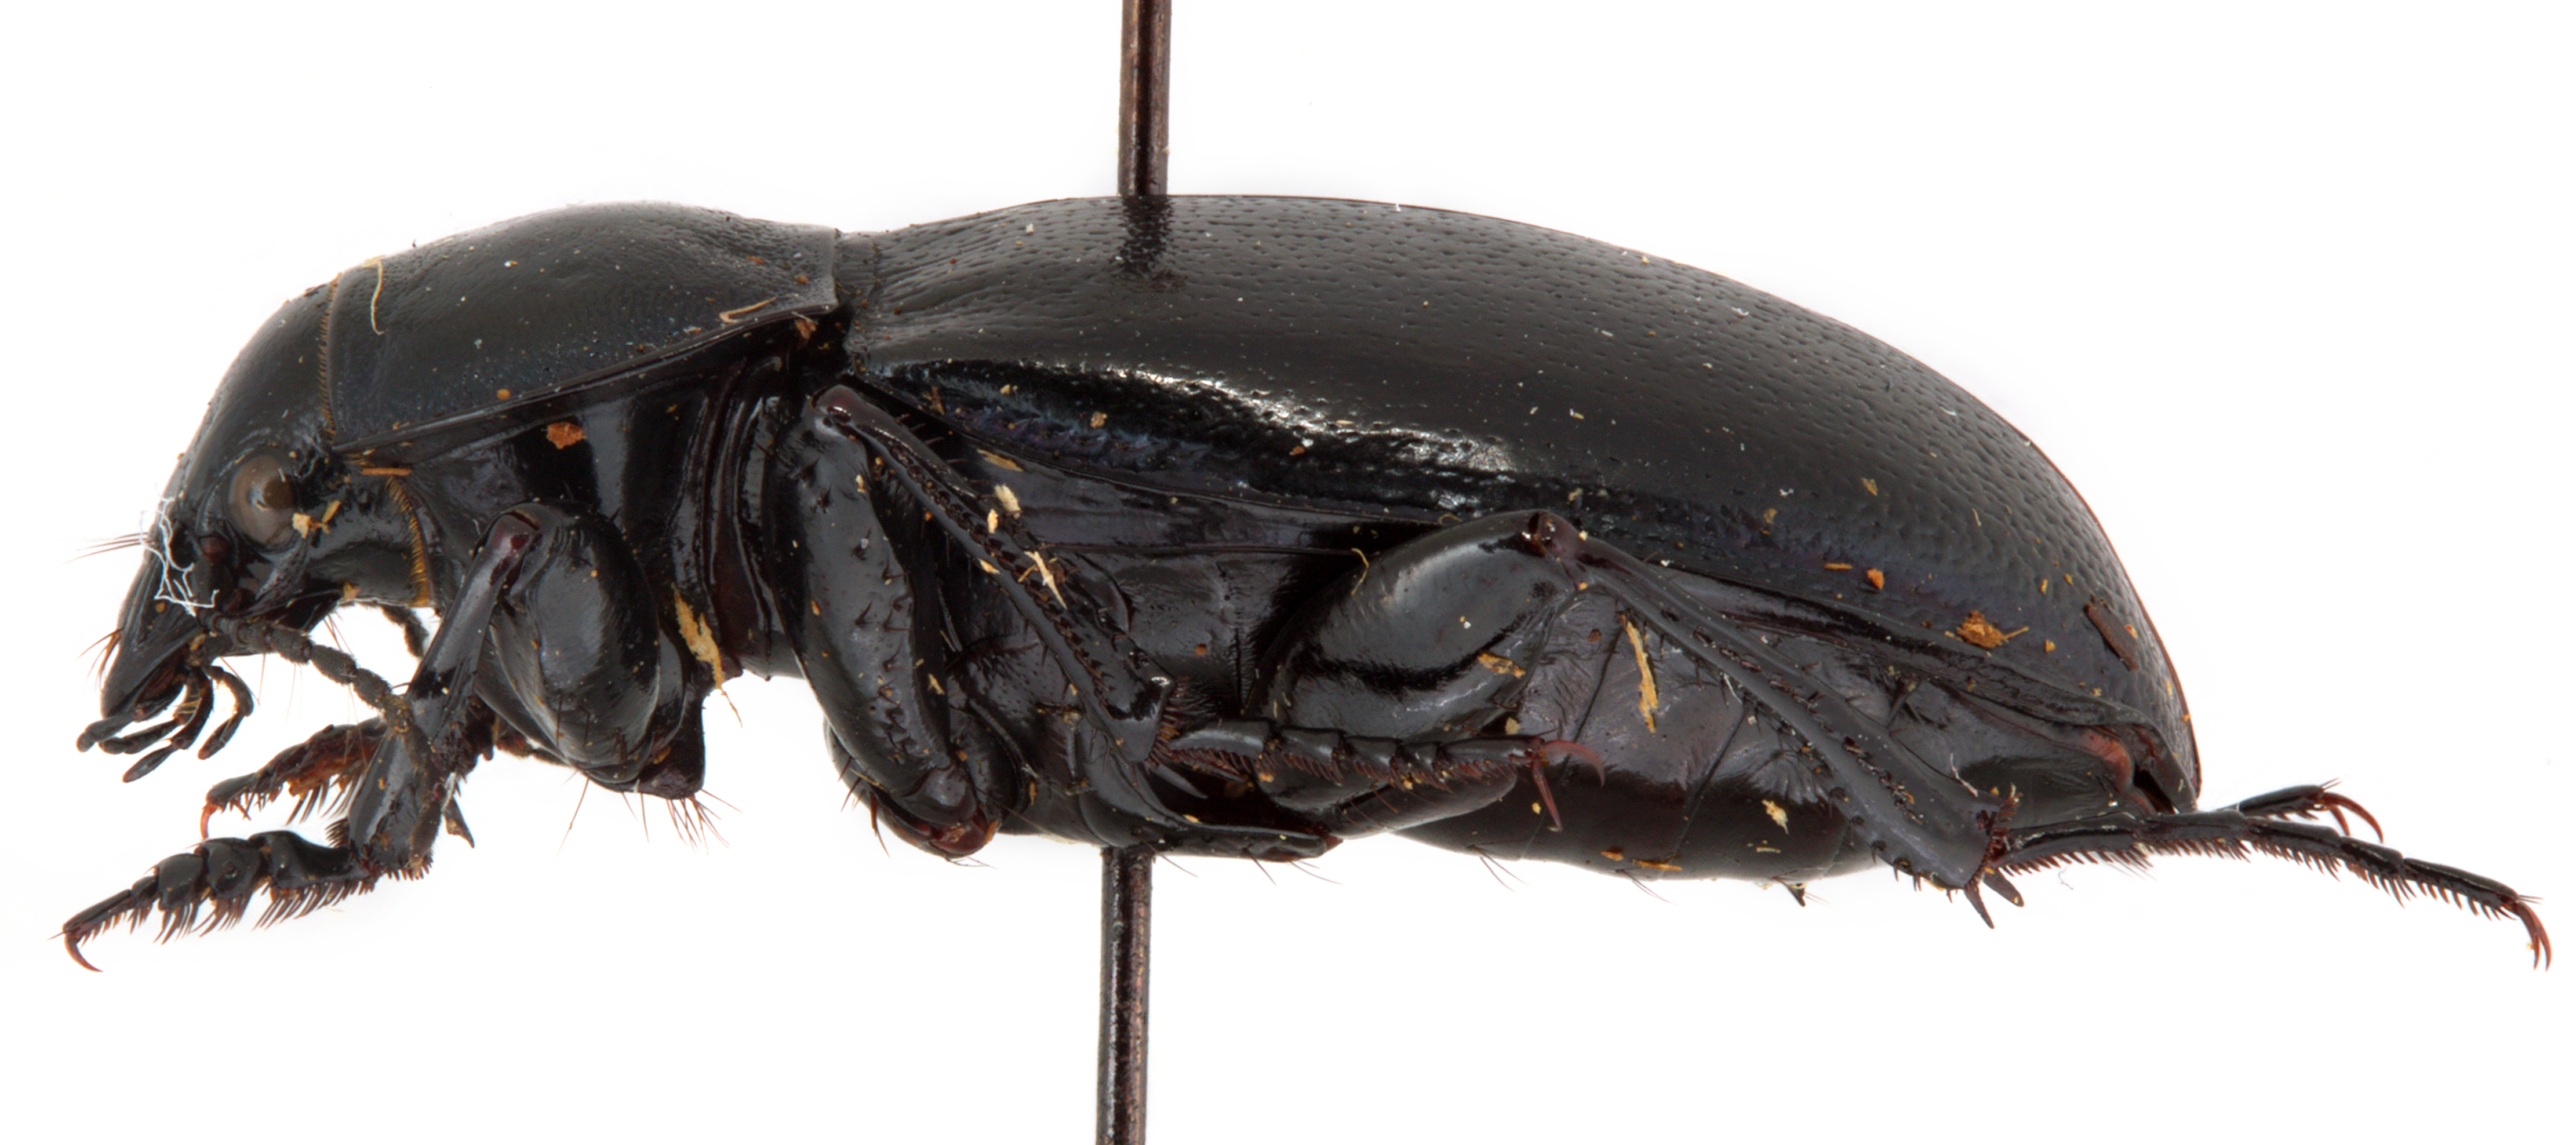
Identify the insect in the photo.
Eutroctes aurichalcaeus (also Zabrus aurichalceus)
